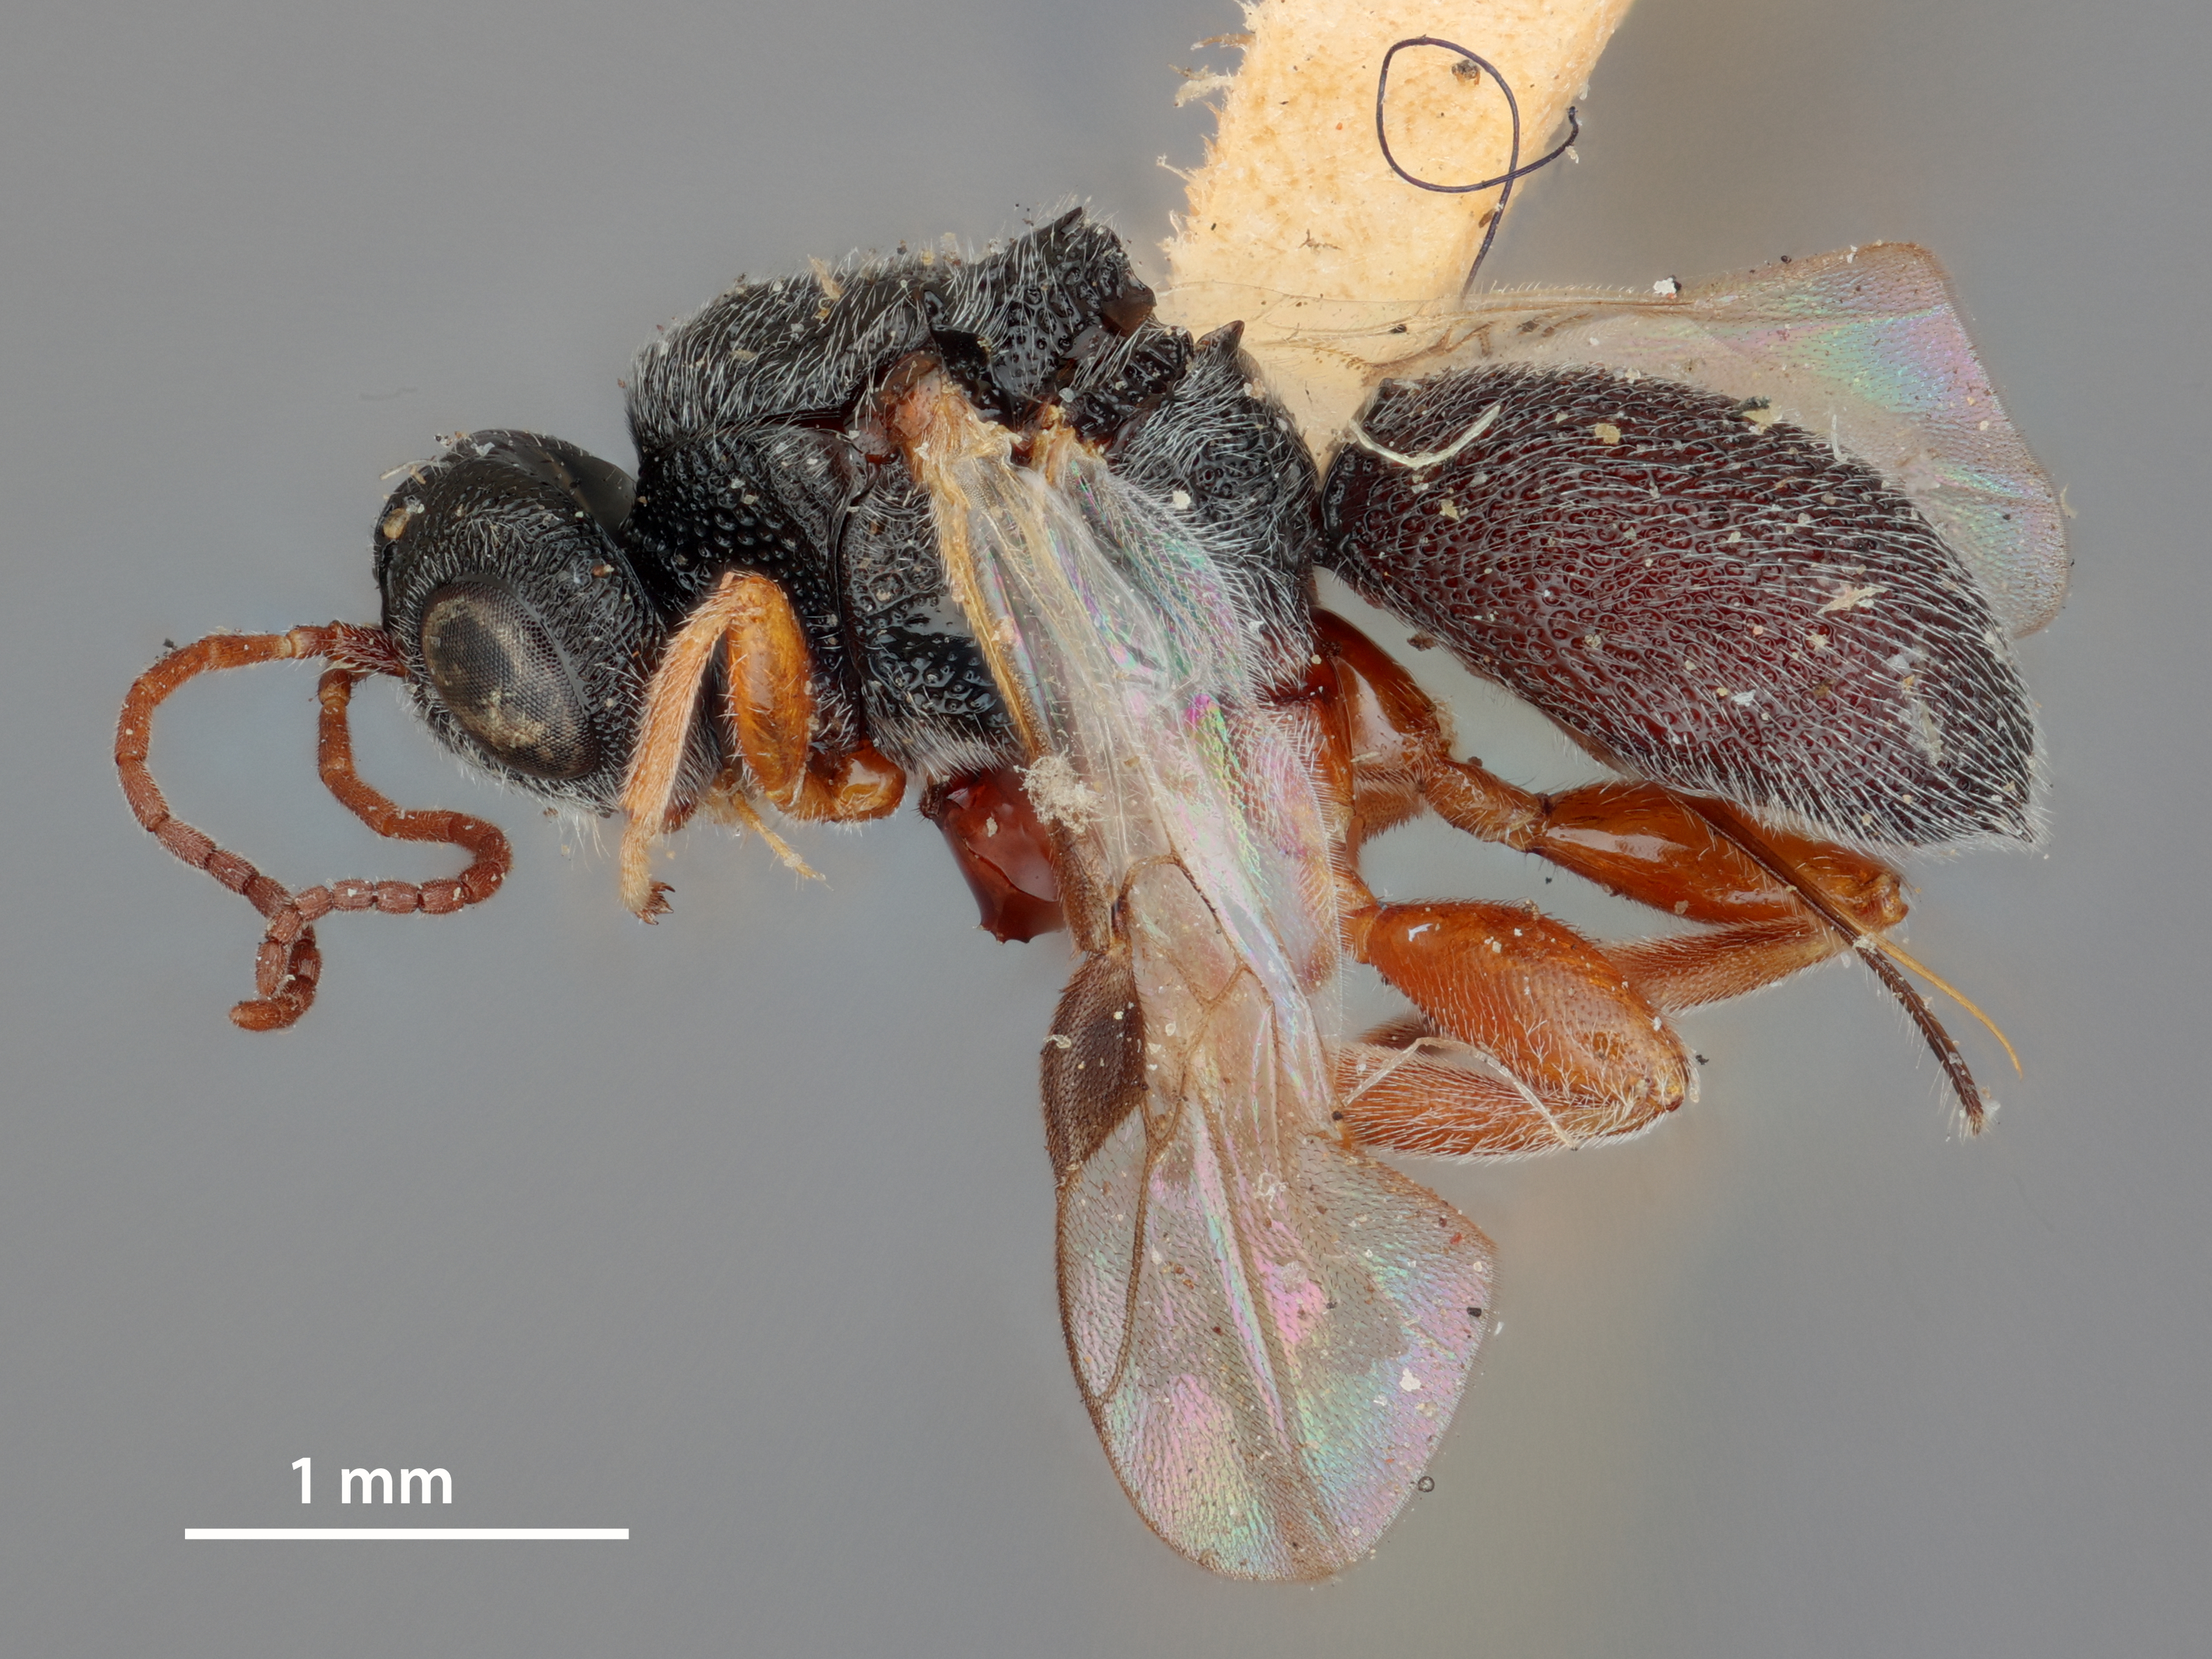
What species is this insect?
Urosigalphus bruchi
